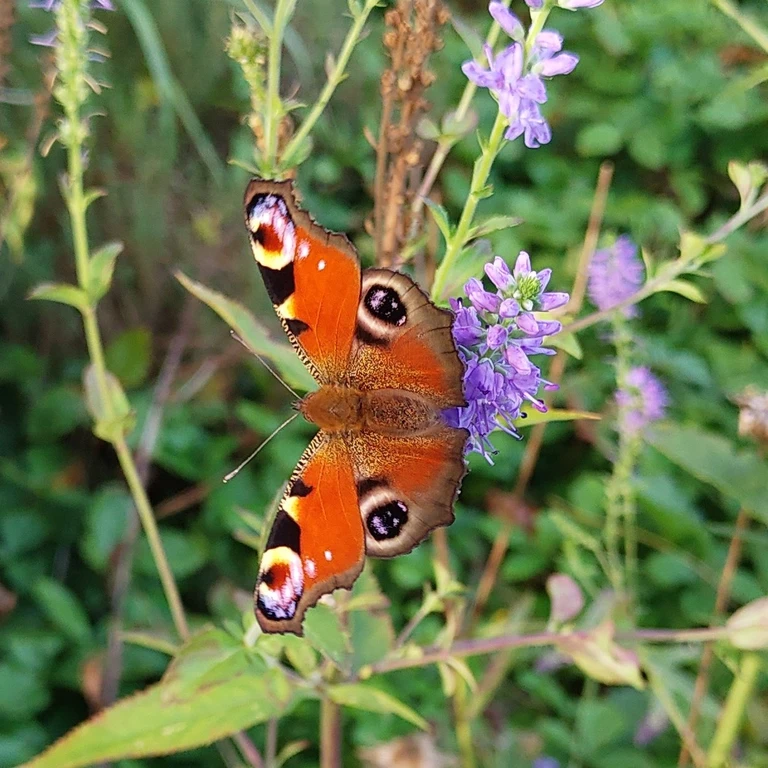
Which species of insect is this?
Aglais io
